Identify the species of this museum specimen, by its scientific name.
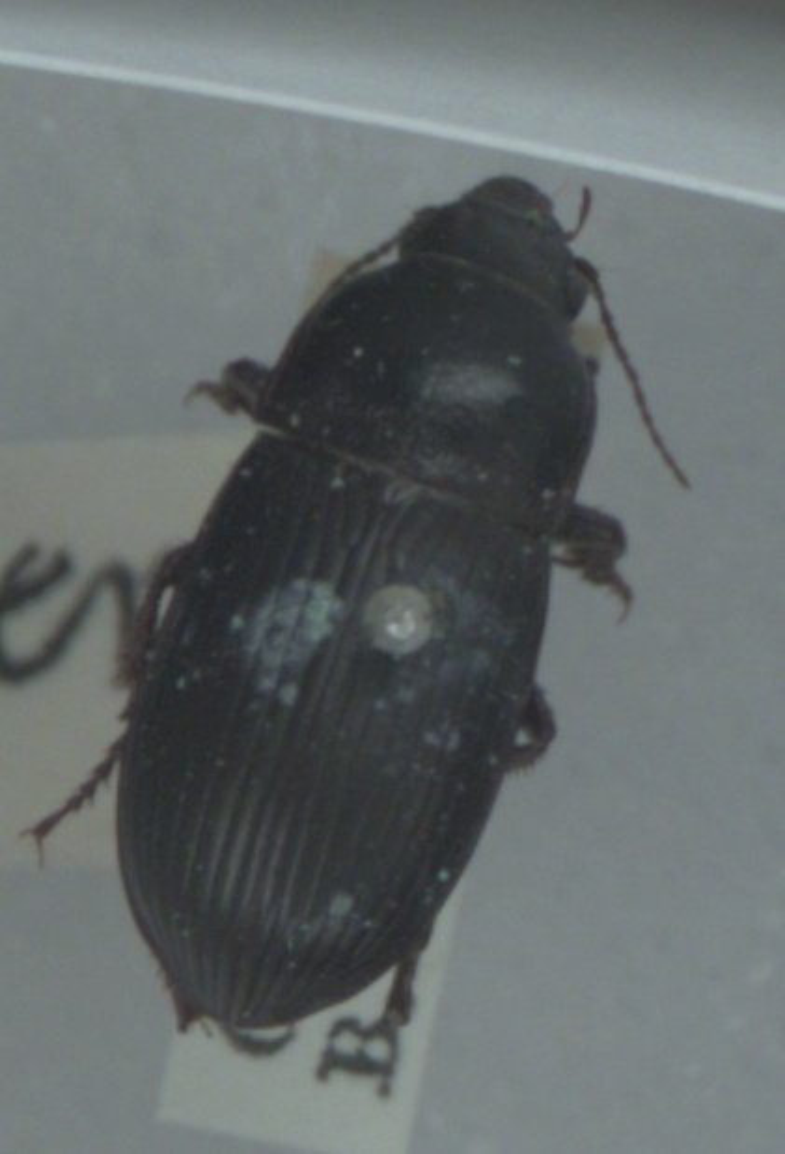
Zabrus tenebrioides
